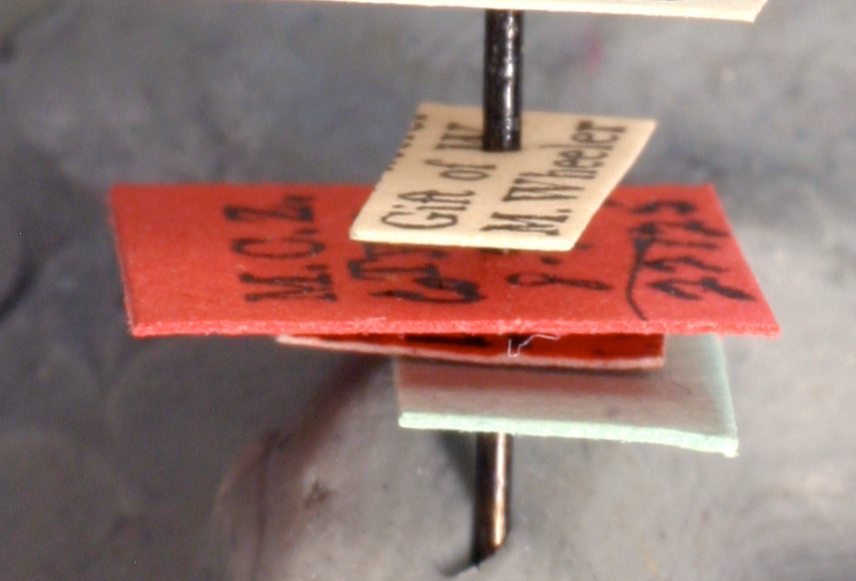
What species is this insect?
Formica adamsi
